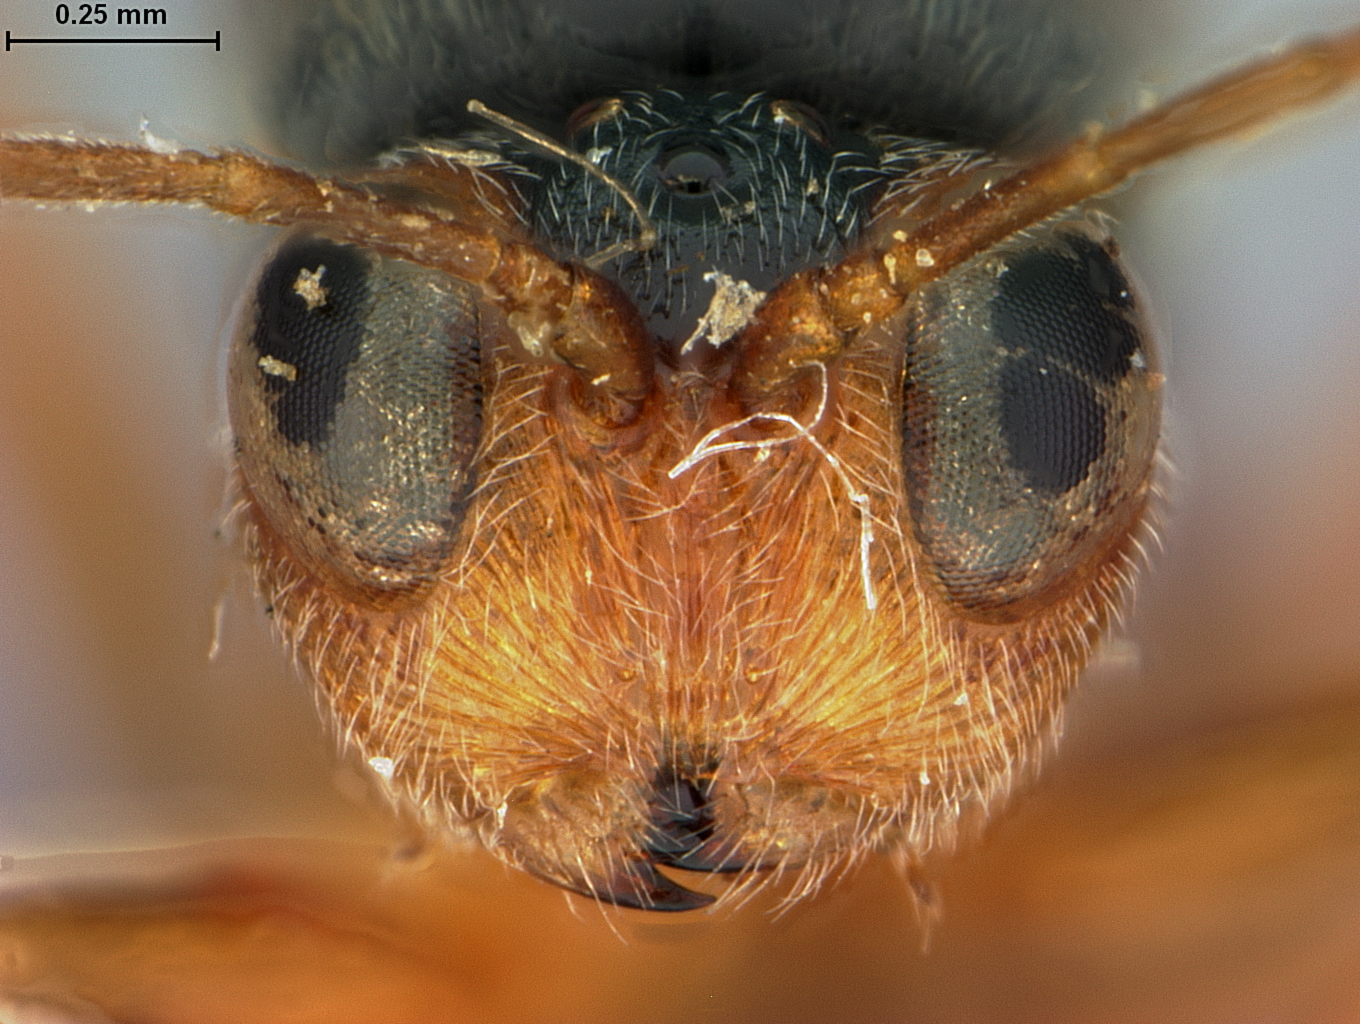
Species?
Synergus atripennis
